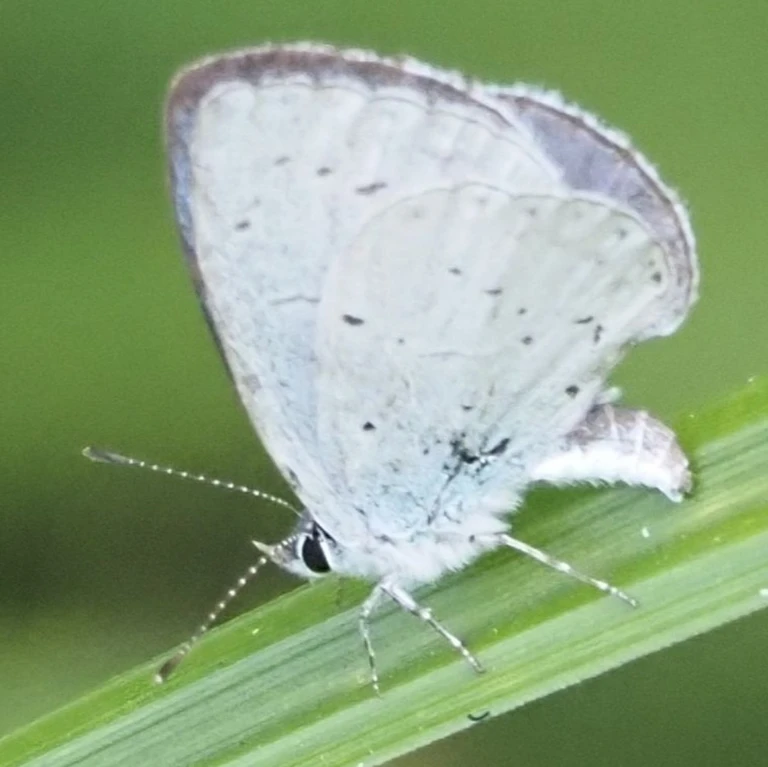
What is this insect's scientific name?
Celastrina argiolus
